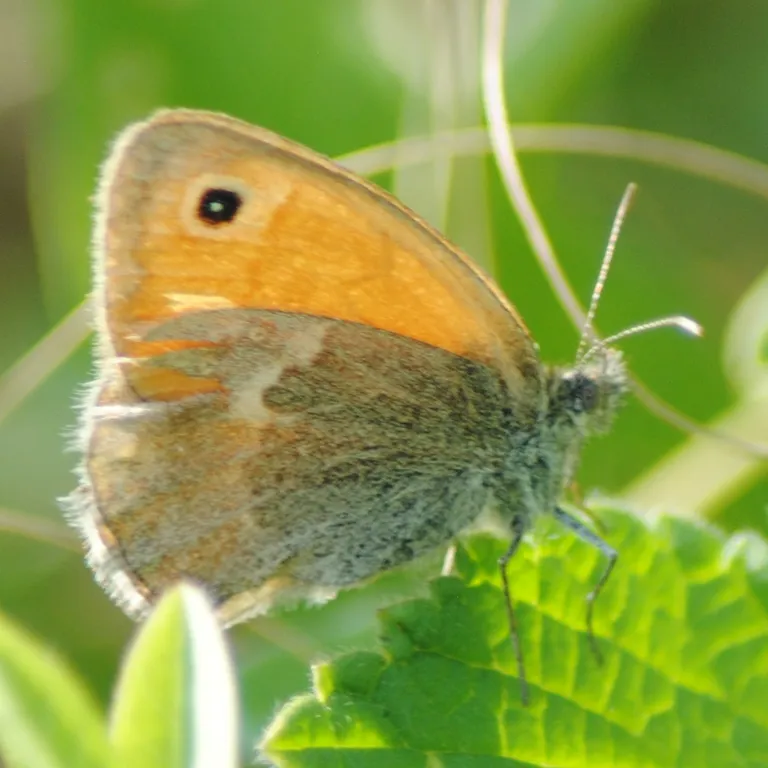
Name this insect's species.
Coenonympha pamphilus
